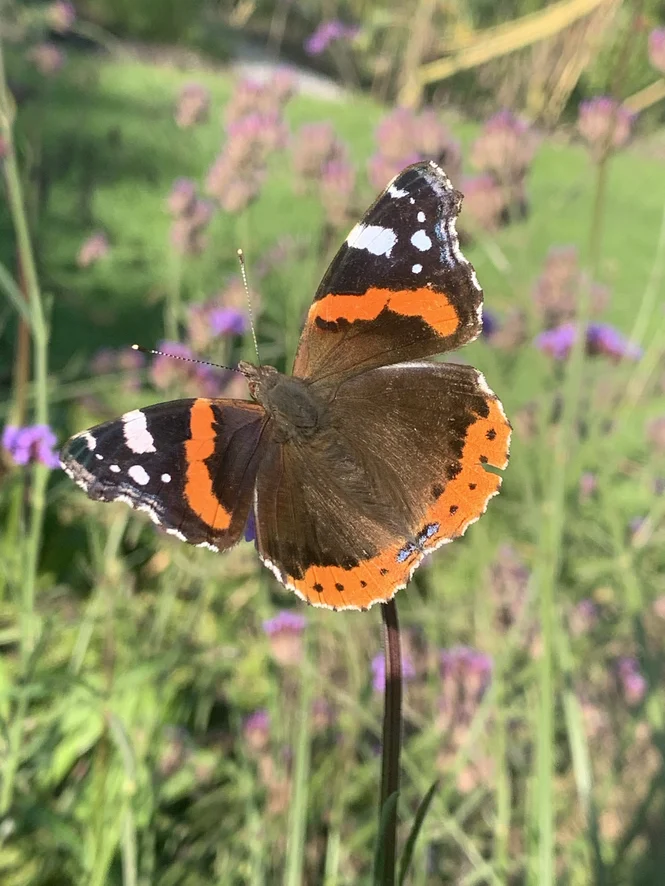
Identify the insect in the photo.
Vanessa atalanta
